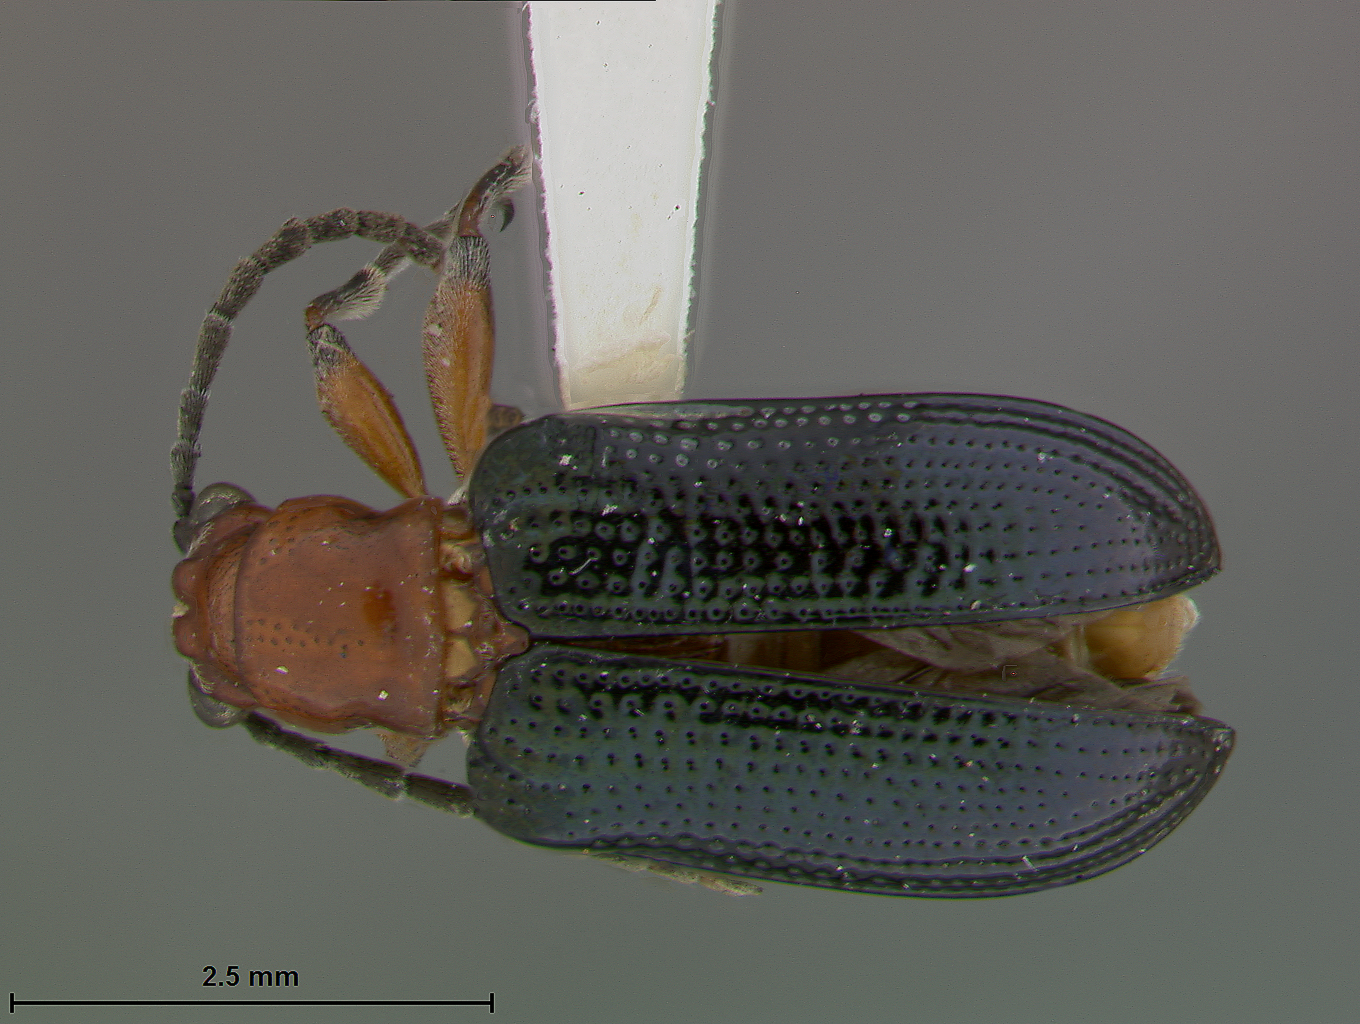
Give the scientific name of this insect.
Lema cornuta
